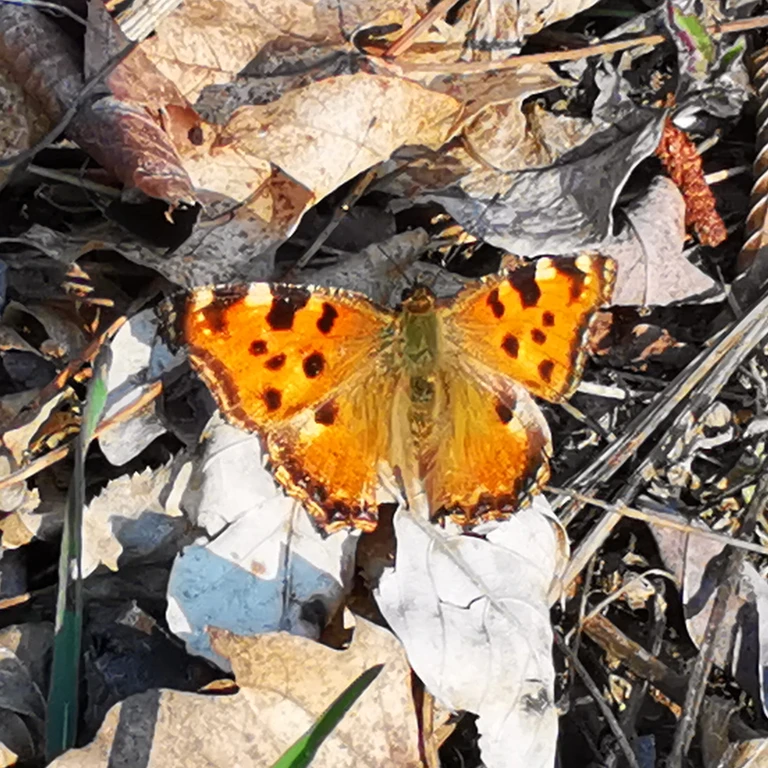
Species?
Nymphalis polychloros
